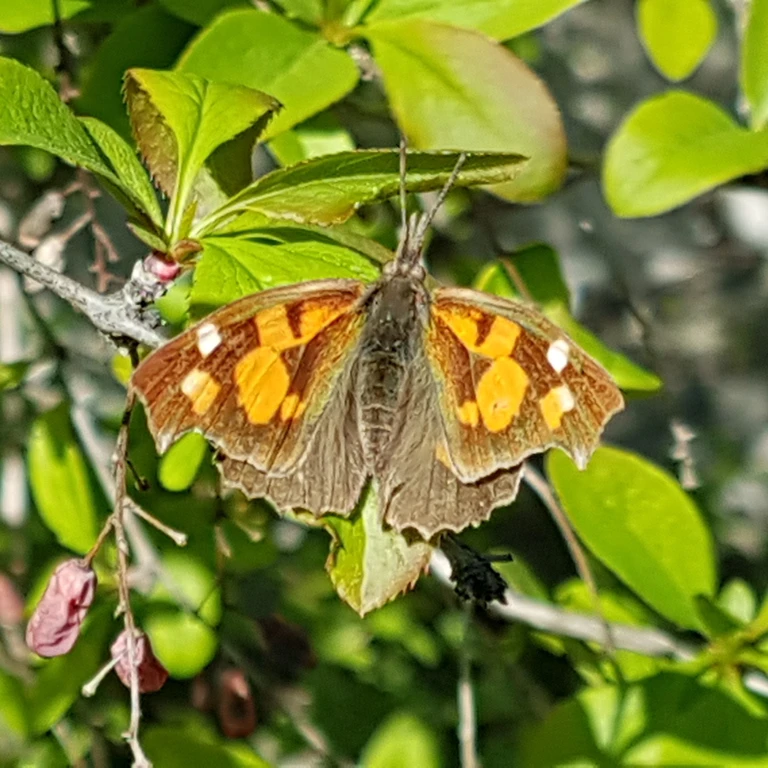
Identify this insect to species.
Libythea celtis
